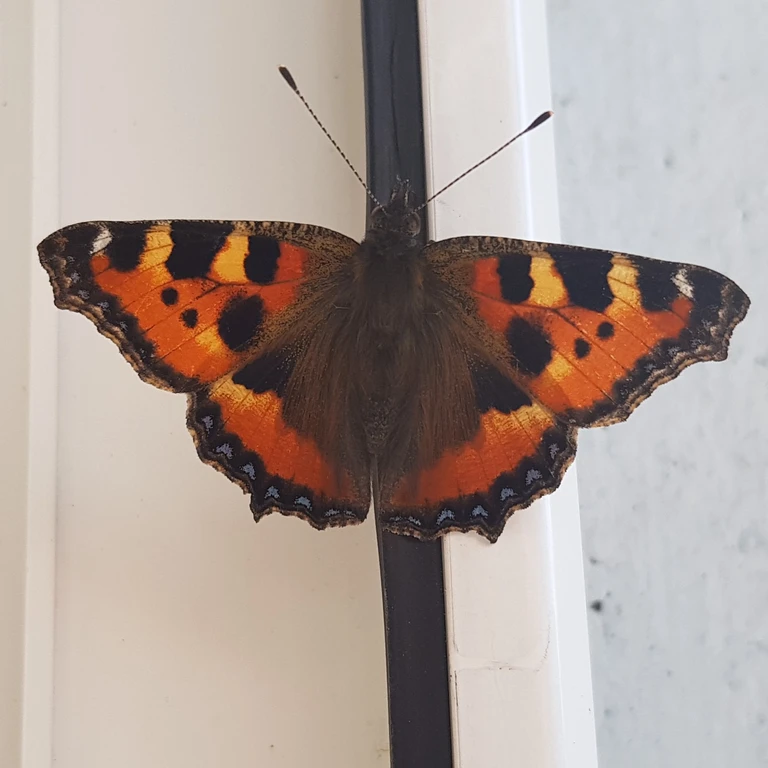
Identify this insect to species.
Aglais urticae
